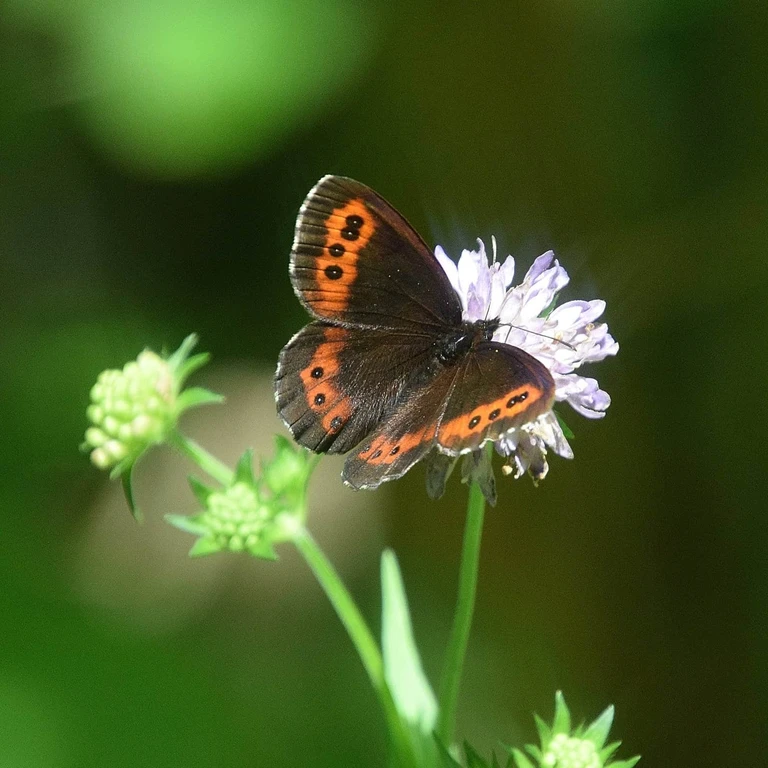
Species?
Erebia ligea
